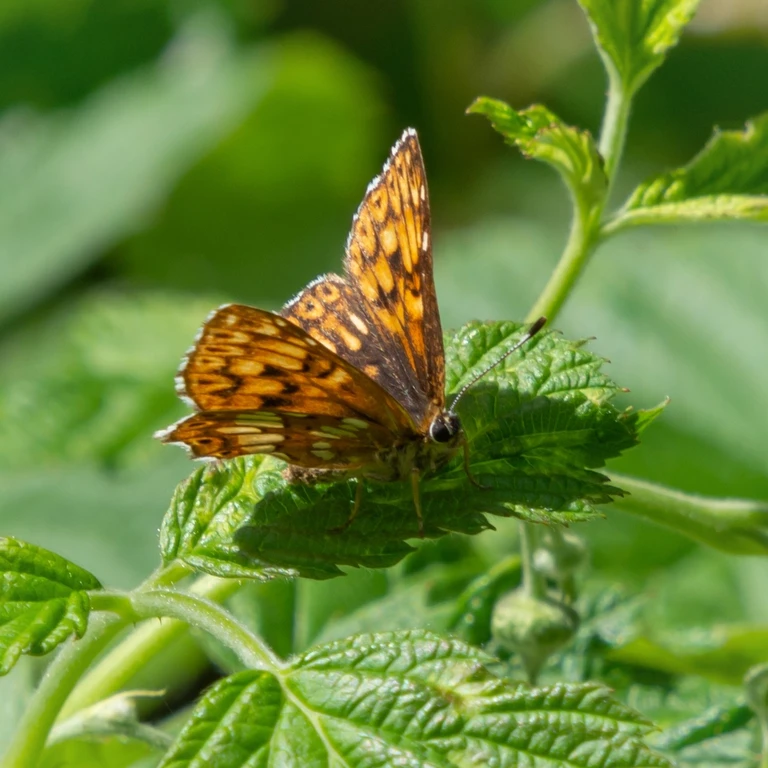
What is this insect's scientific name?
Hamearis lucina
